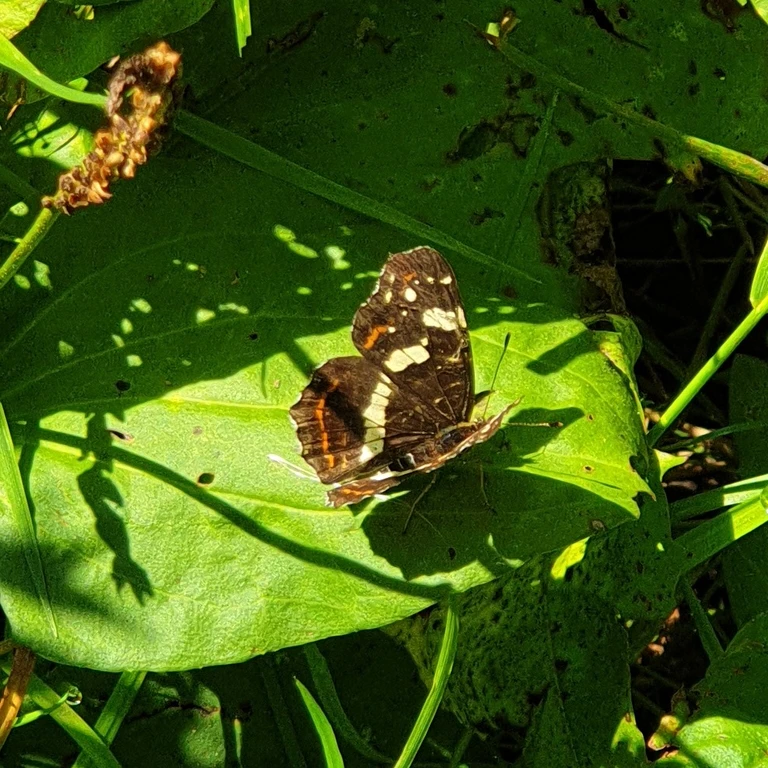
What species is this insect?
Araschnia levana
